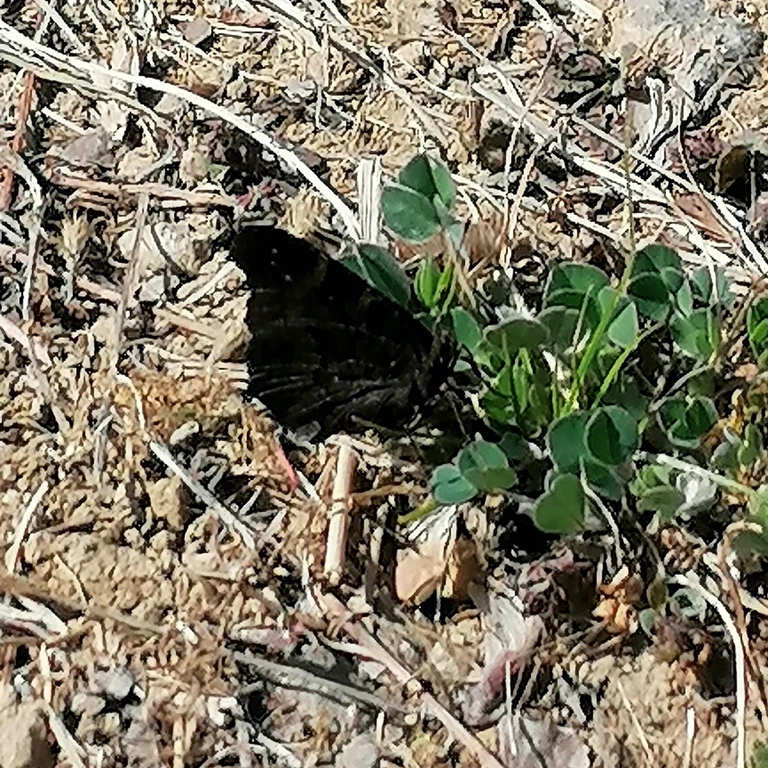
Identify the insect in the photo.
Aglais io
